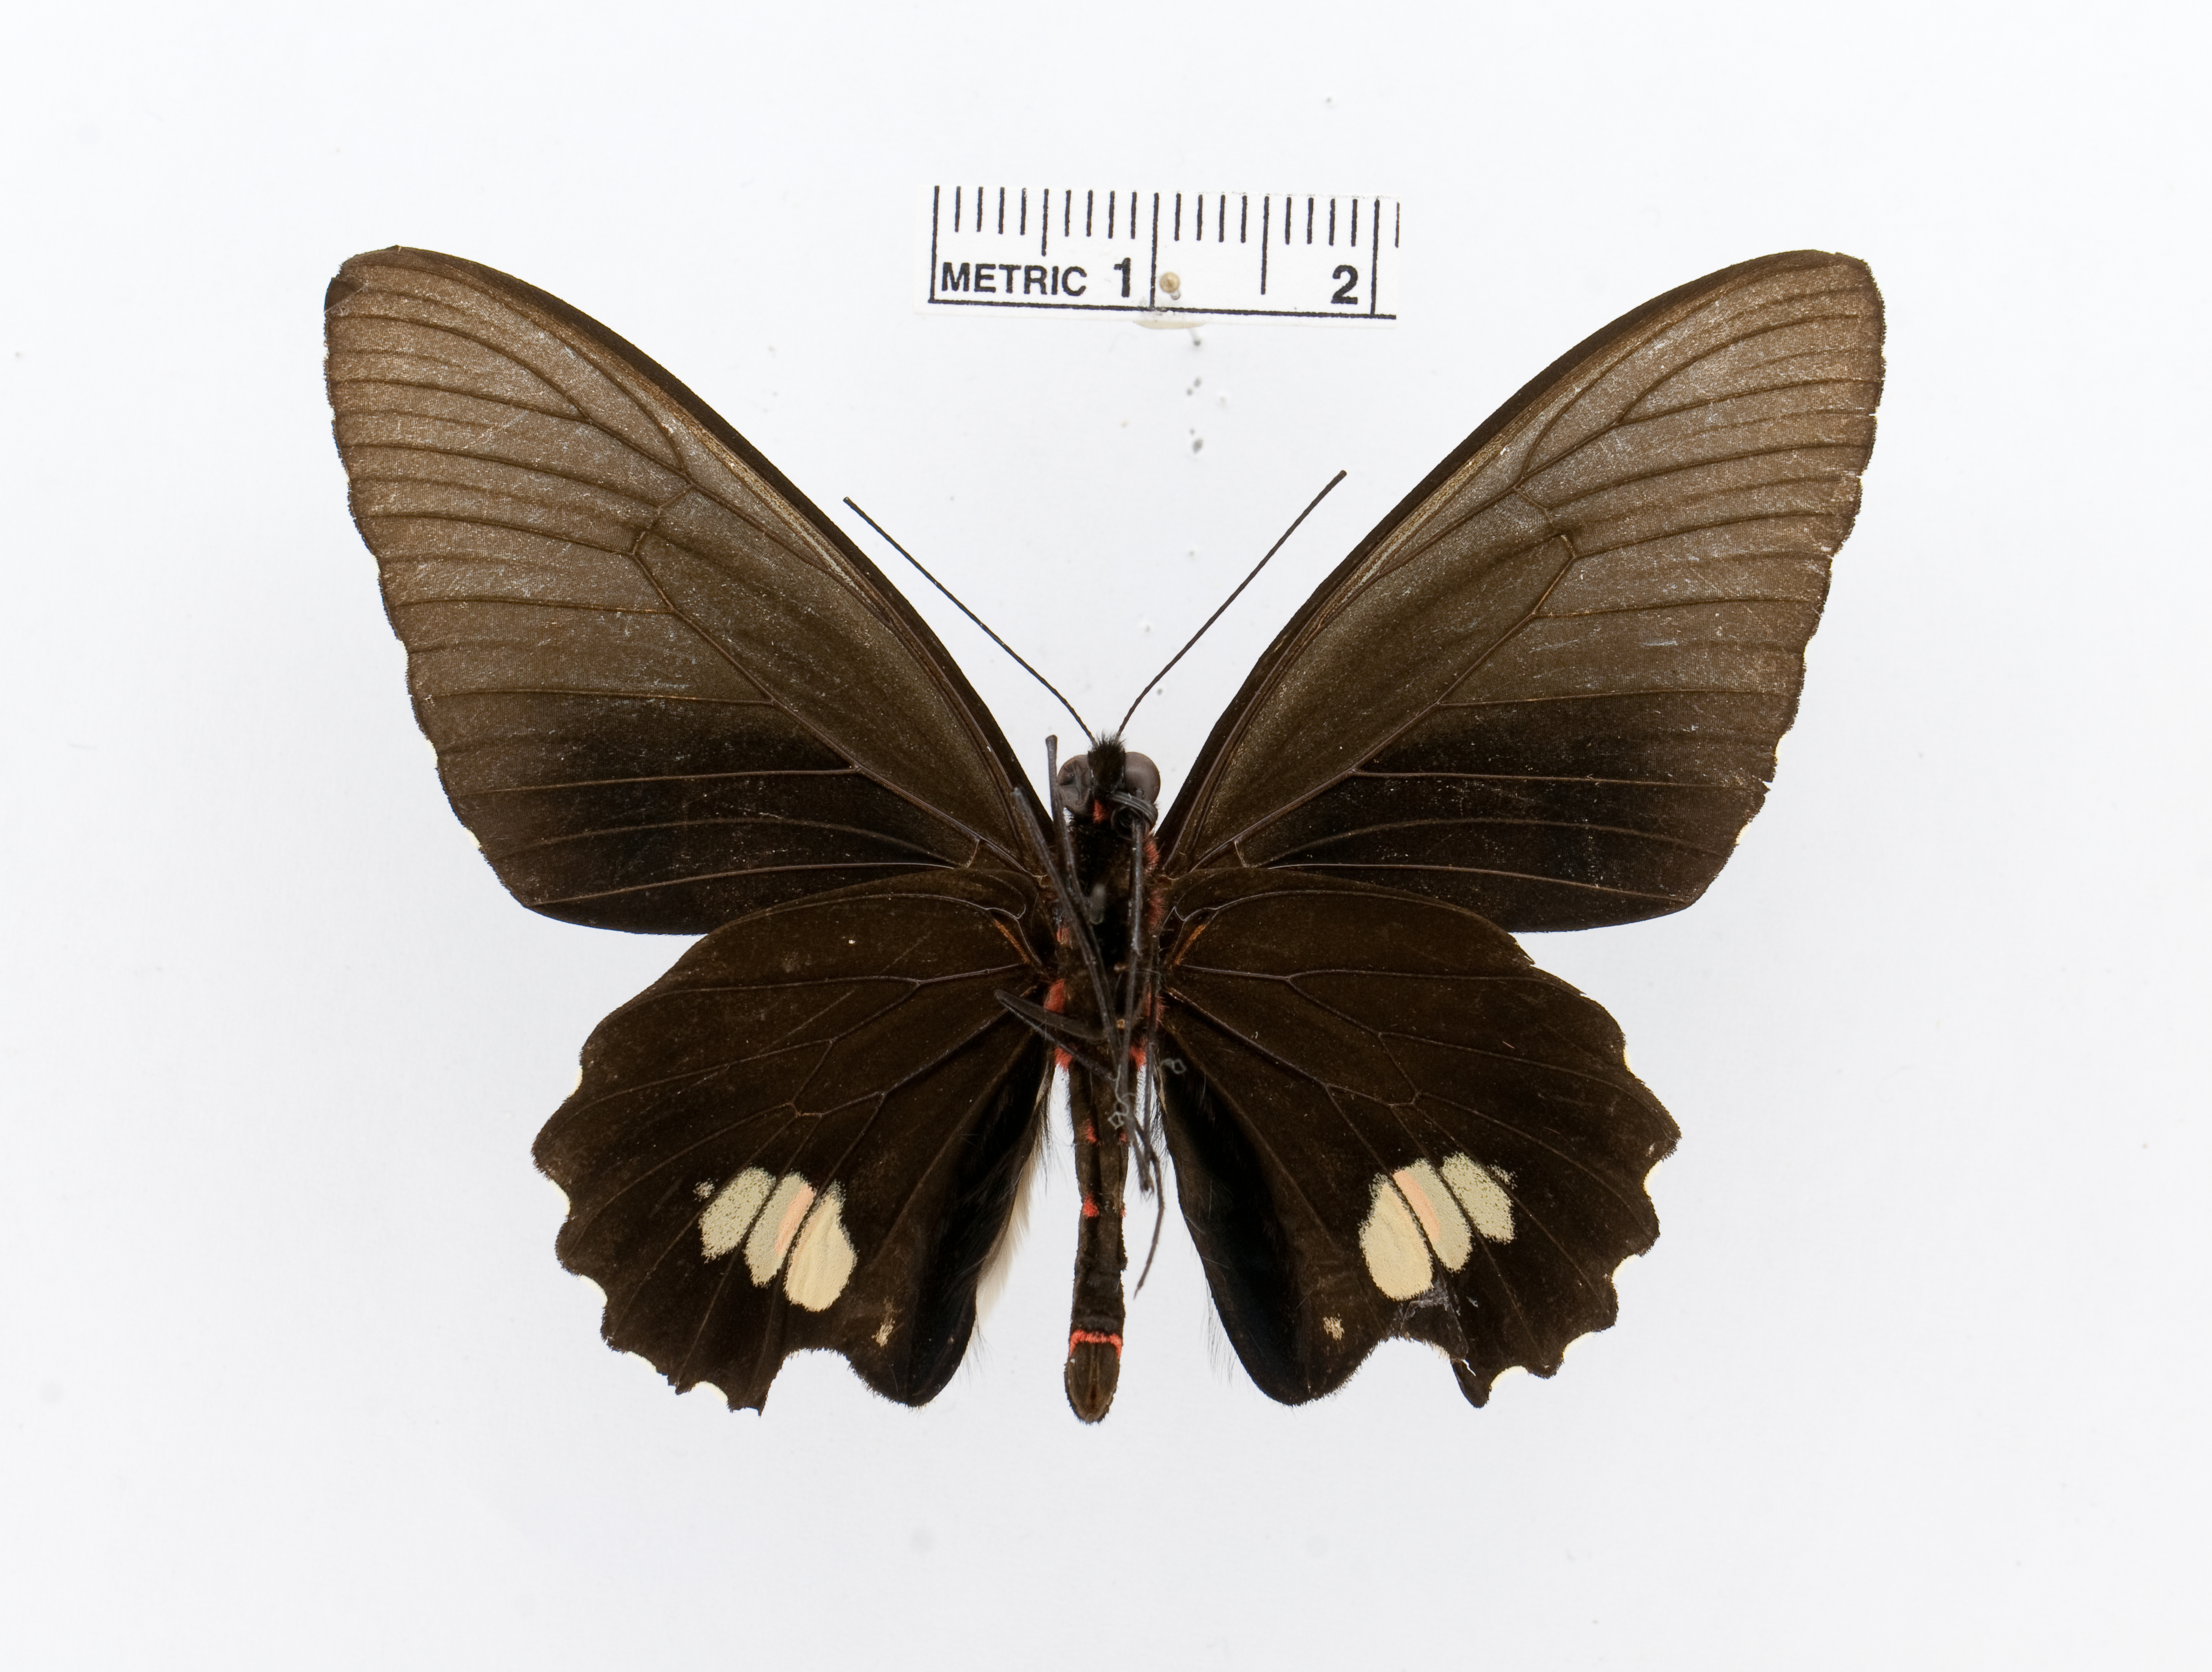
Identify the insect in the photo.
Parides cutorina
